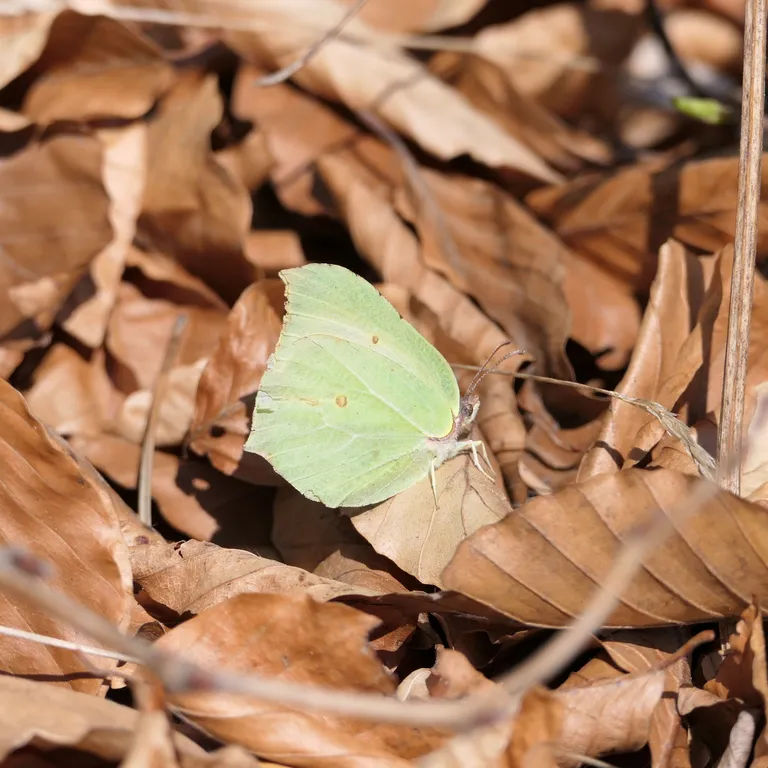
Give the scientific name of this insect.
Gonepteryx rhamni
